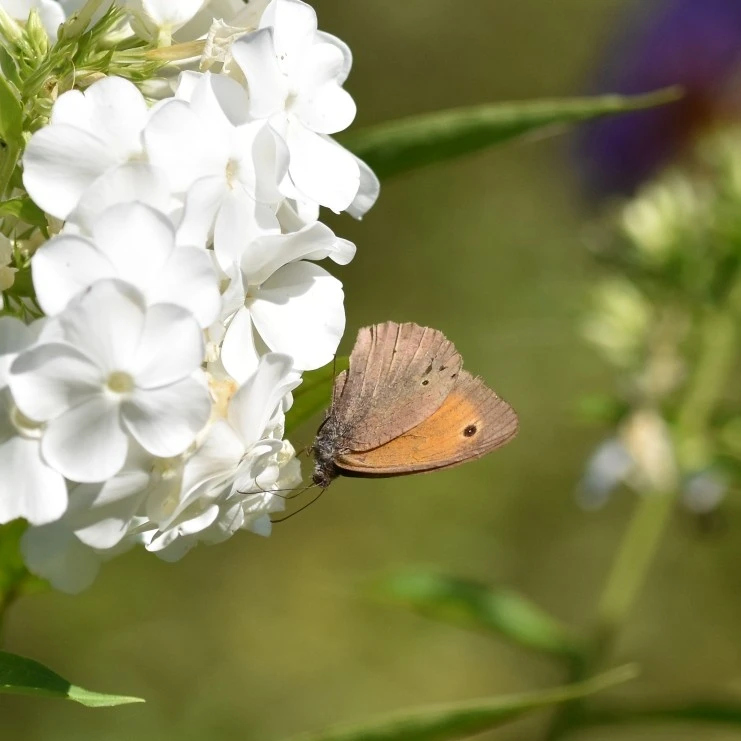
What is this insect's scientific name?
Maniola jurtina
